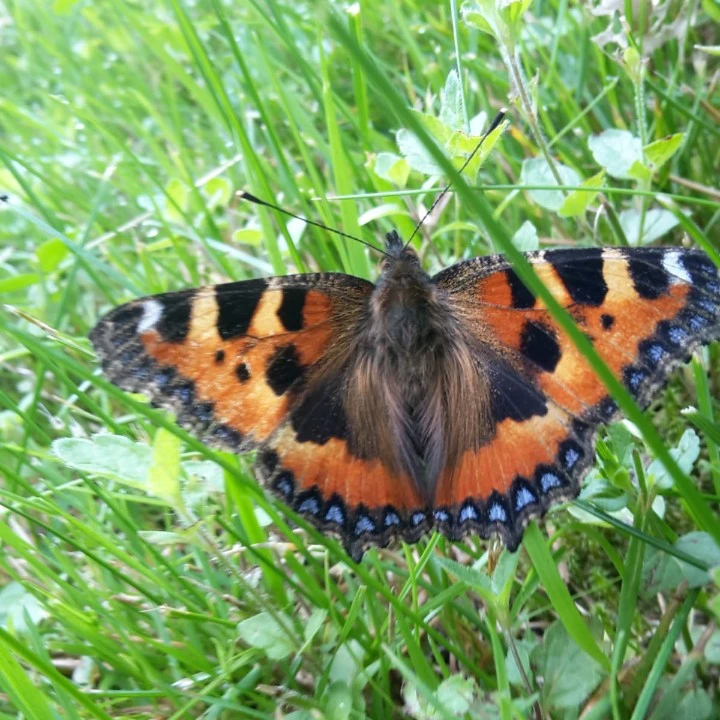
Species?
Aglais urticae
